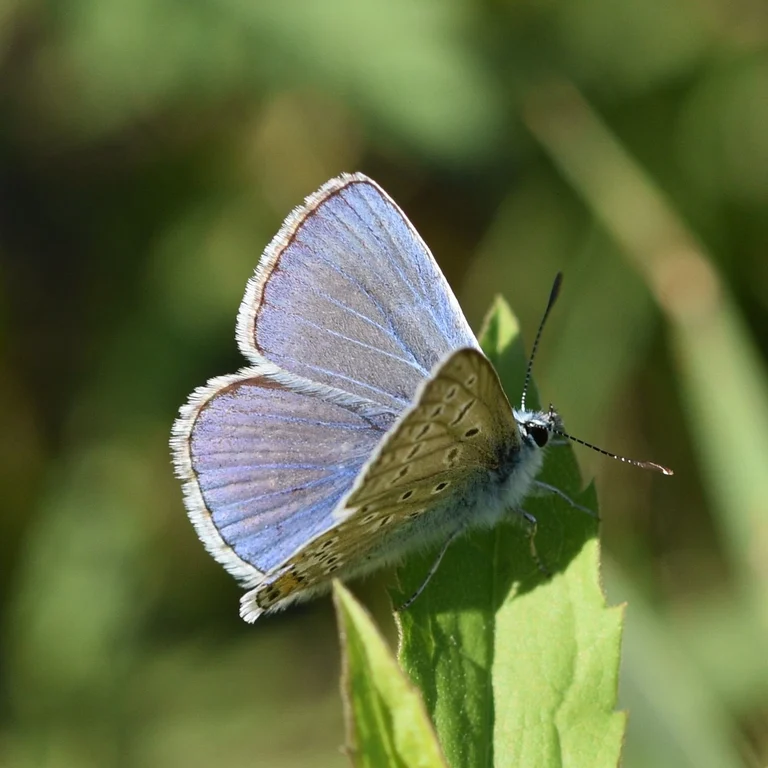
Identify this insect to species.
Polyommatus icarus
